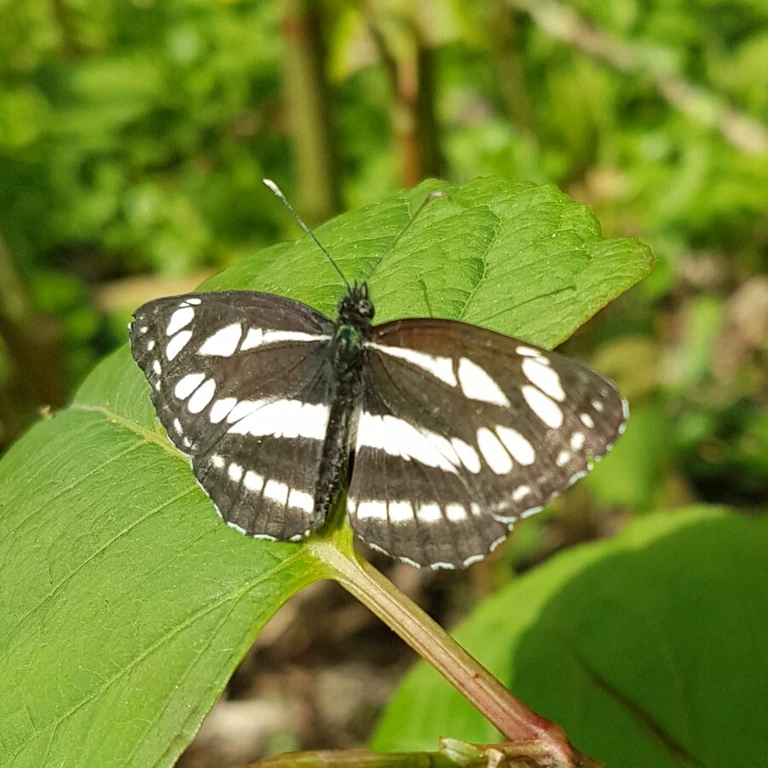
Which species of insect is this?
Neptis sappho
